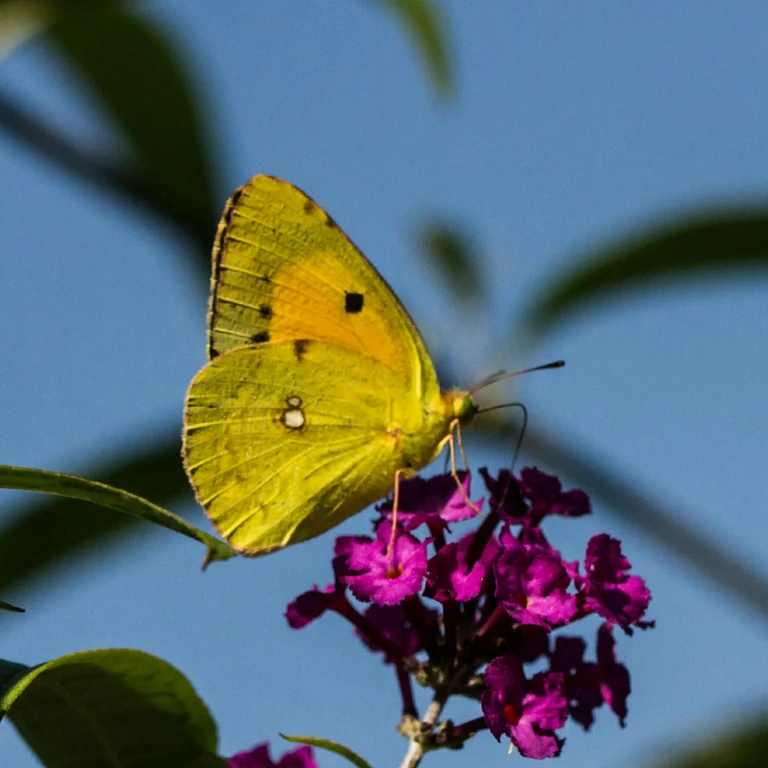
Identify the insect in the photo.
Colias croceus
